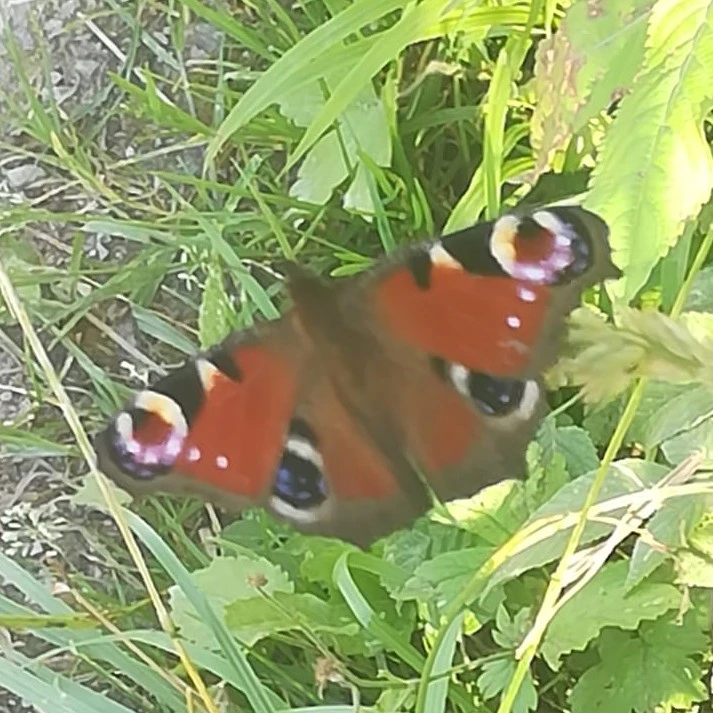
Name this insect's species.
Aglais io
